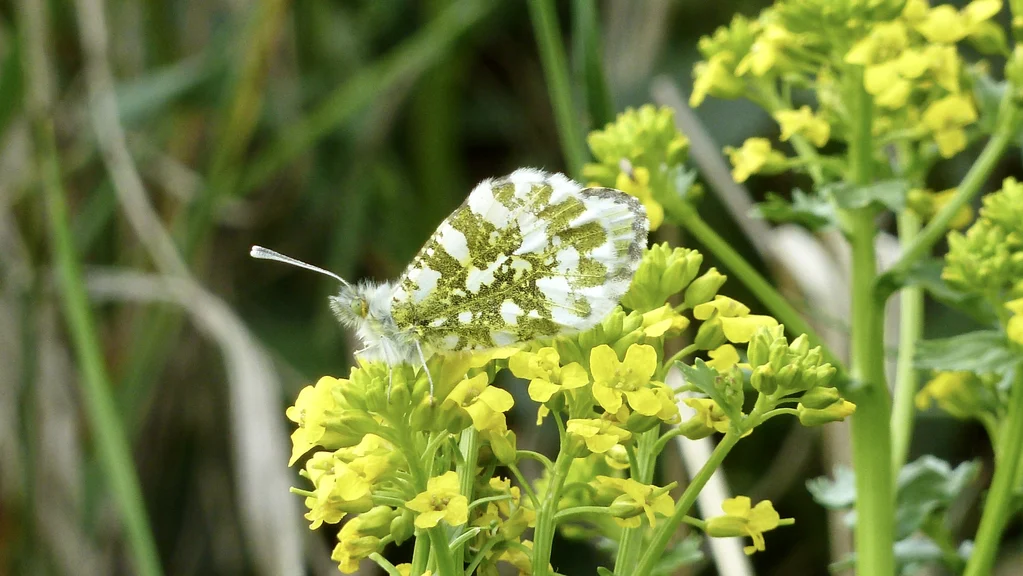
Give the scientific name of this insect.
Anthocharis cardamines
